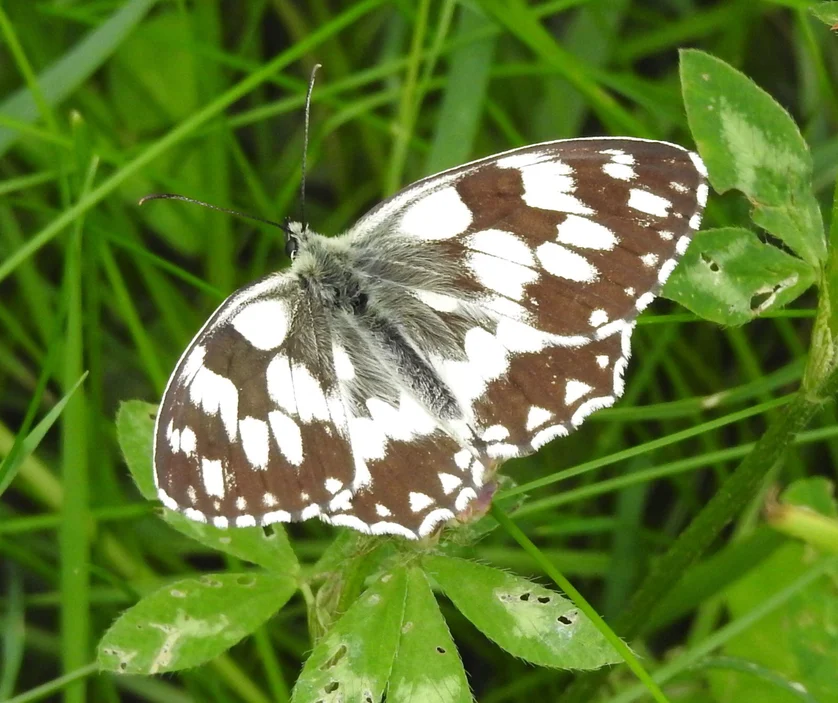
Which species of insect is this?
Melanargia galathea
